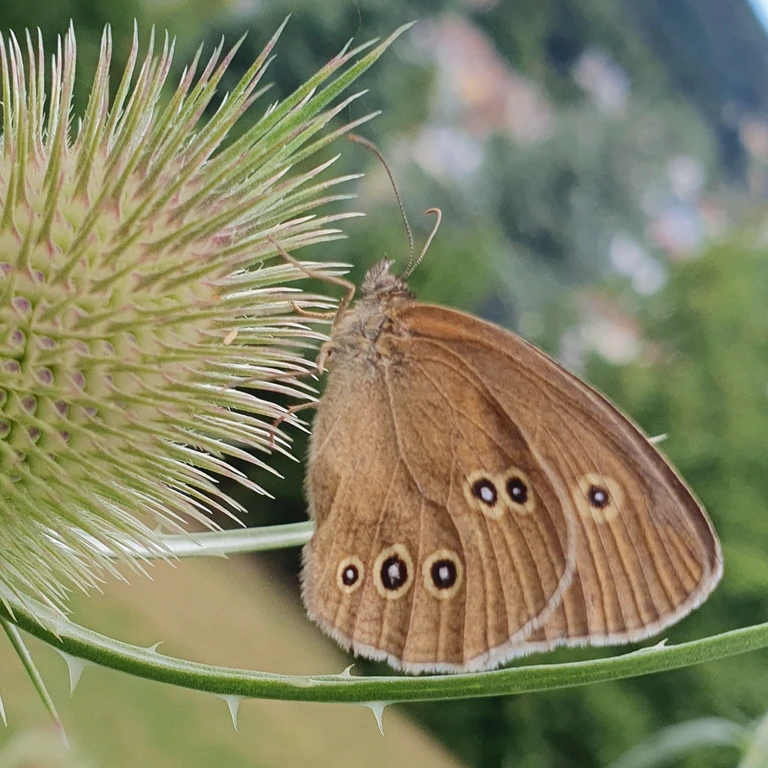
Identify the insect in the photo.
Aphantopus hyperantus
